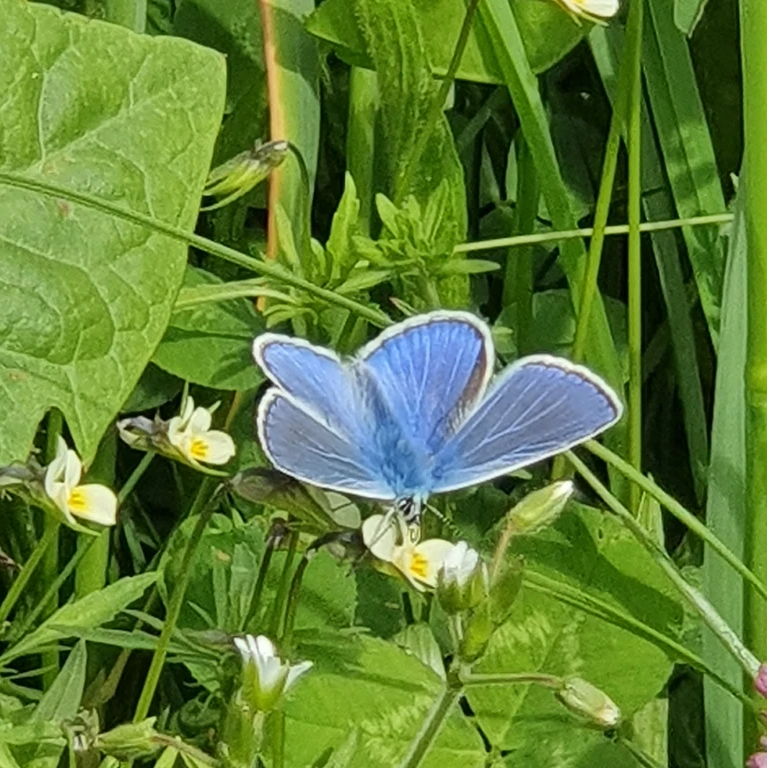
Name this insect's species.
Polyommatus icarus
